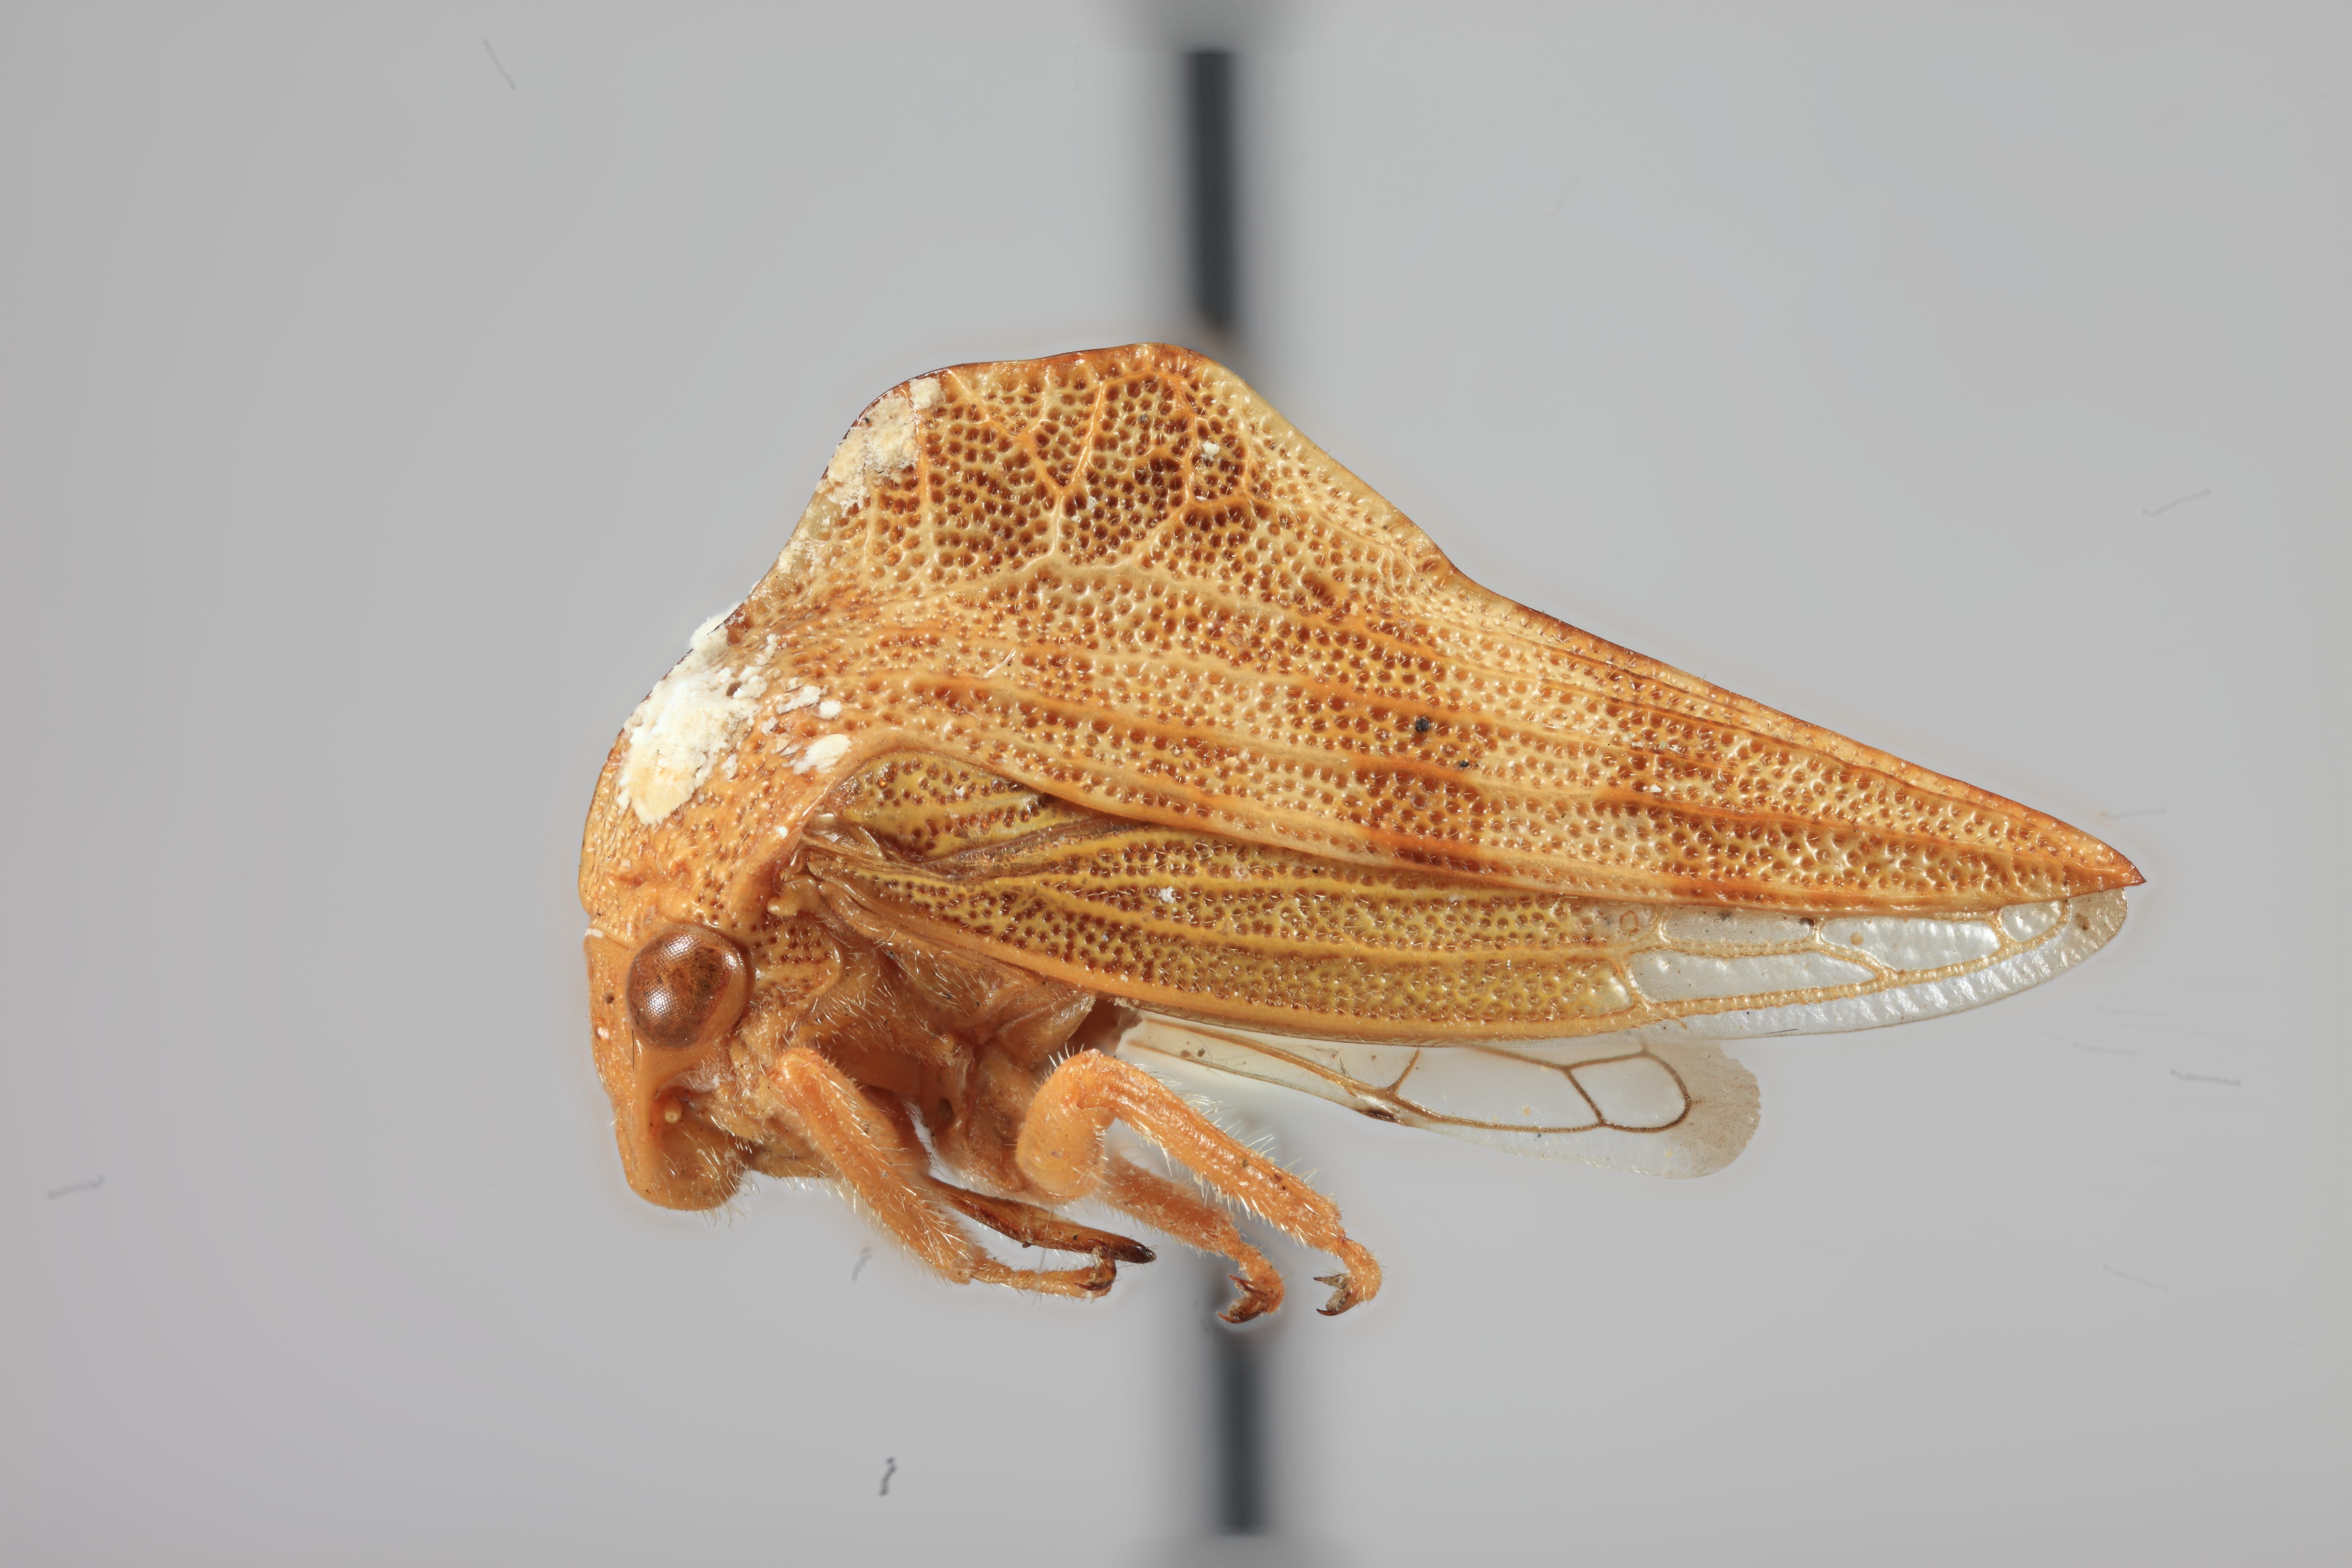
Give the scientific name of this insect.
Gelastogonia funkhouseri
